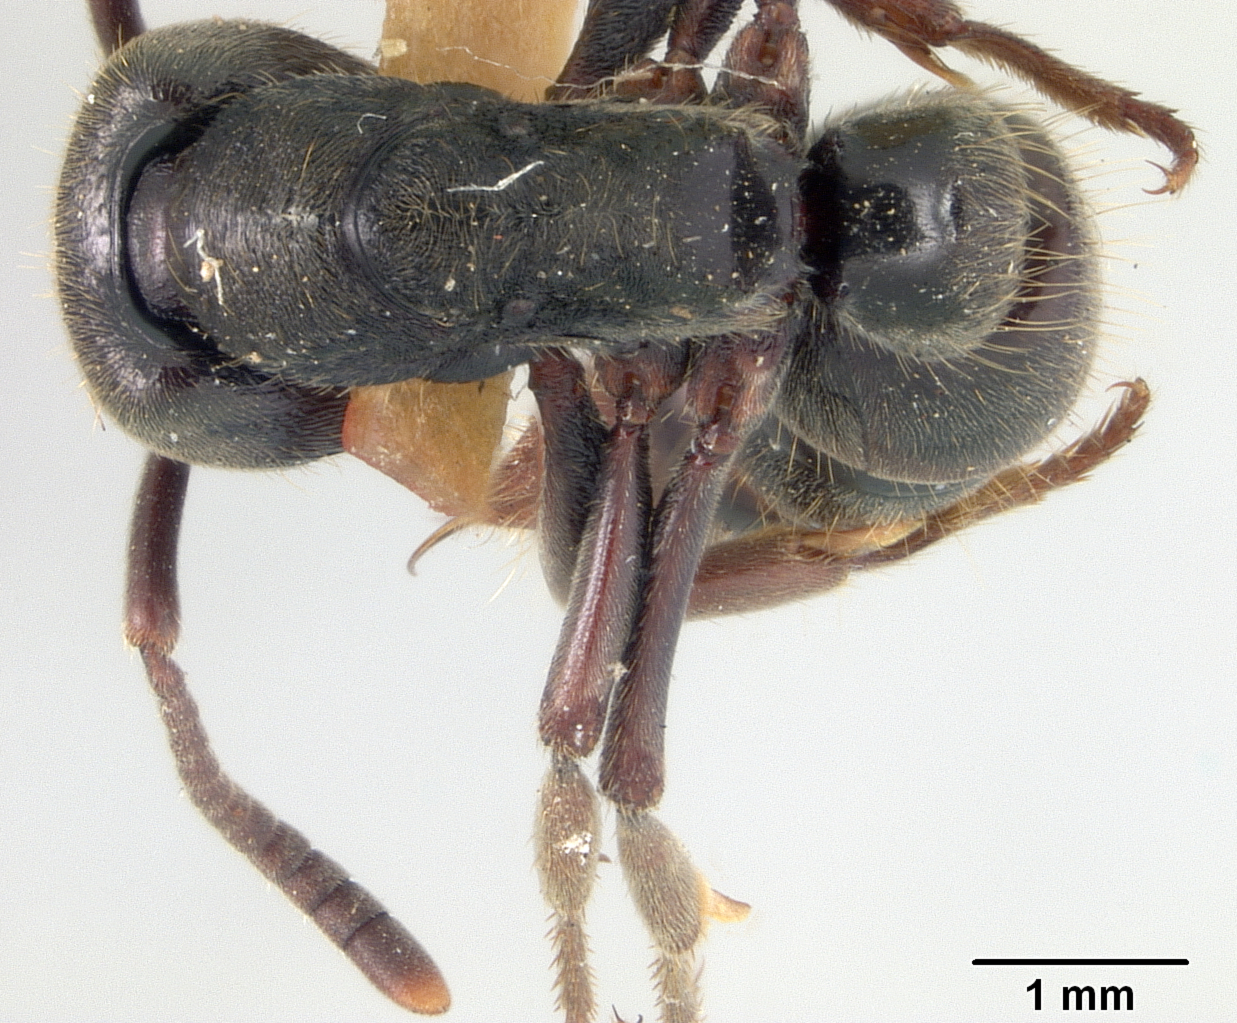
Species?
Pachycondyla harpax
